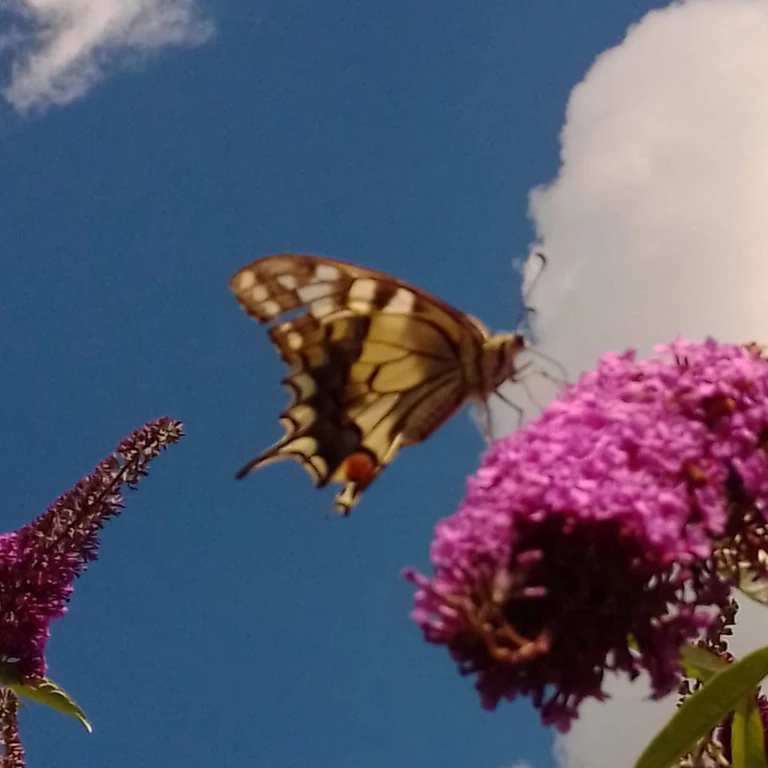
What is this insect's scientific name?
Papilio machaon
